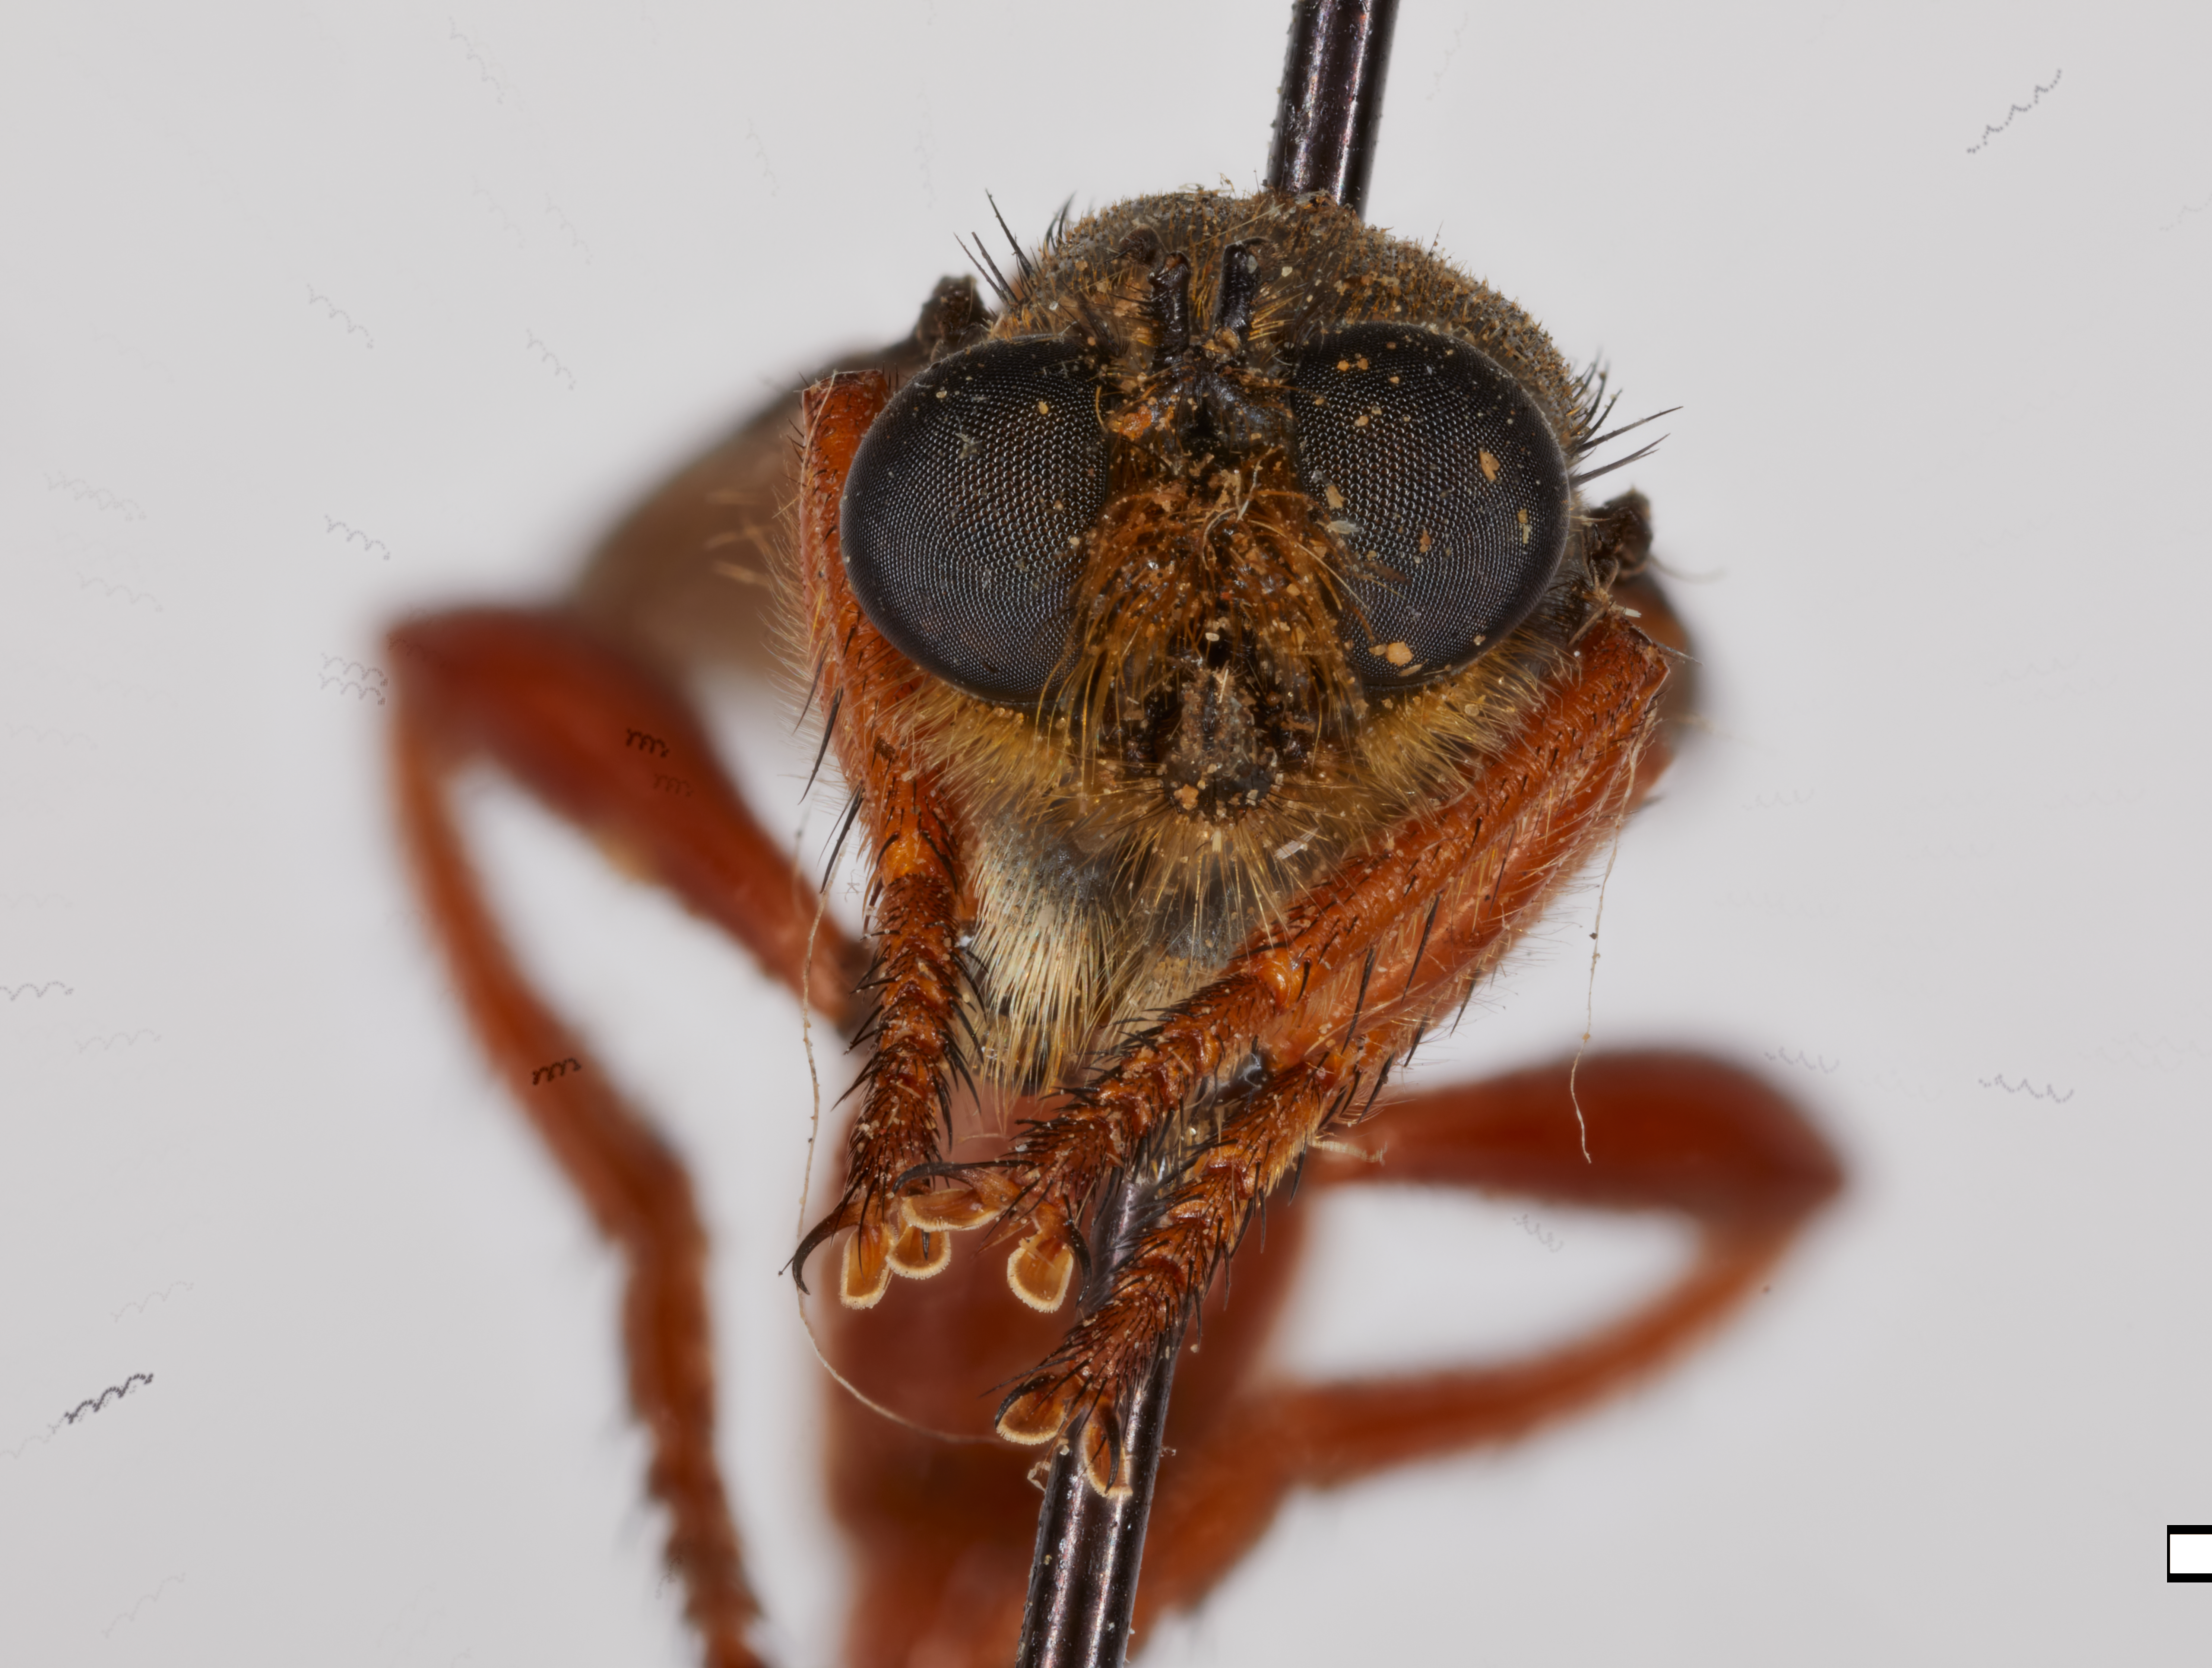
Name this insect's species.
Laphria felis
